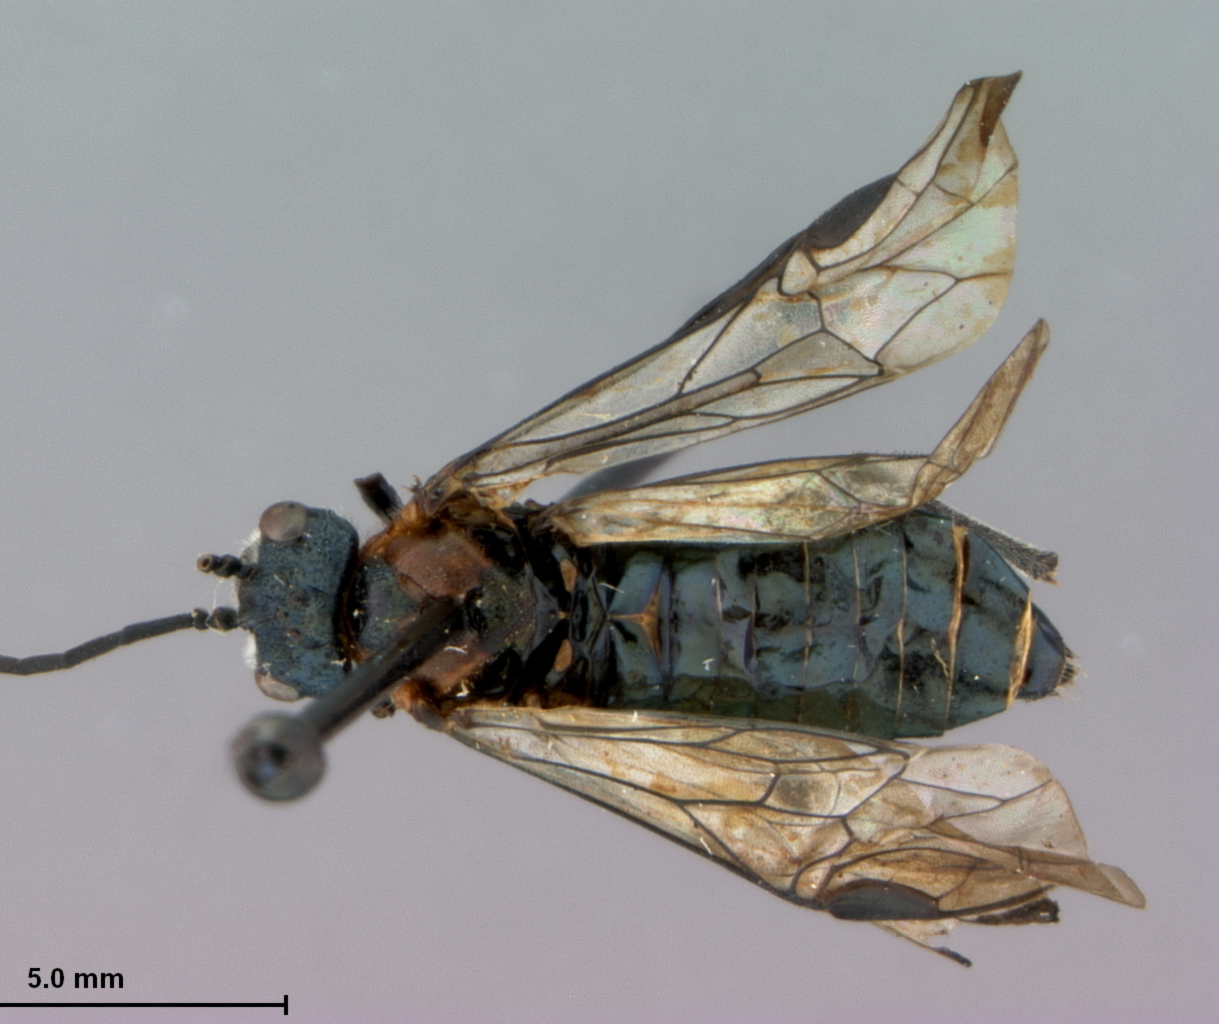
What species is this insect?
Dolerus hordei
